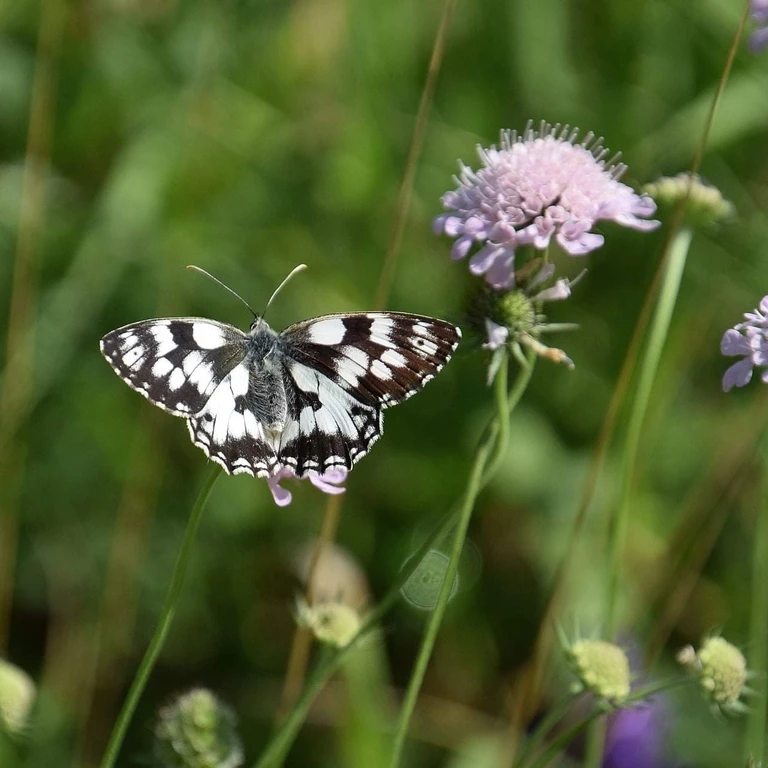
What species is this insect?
Melanargia galathea
